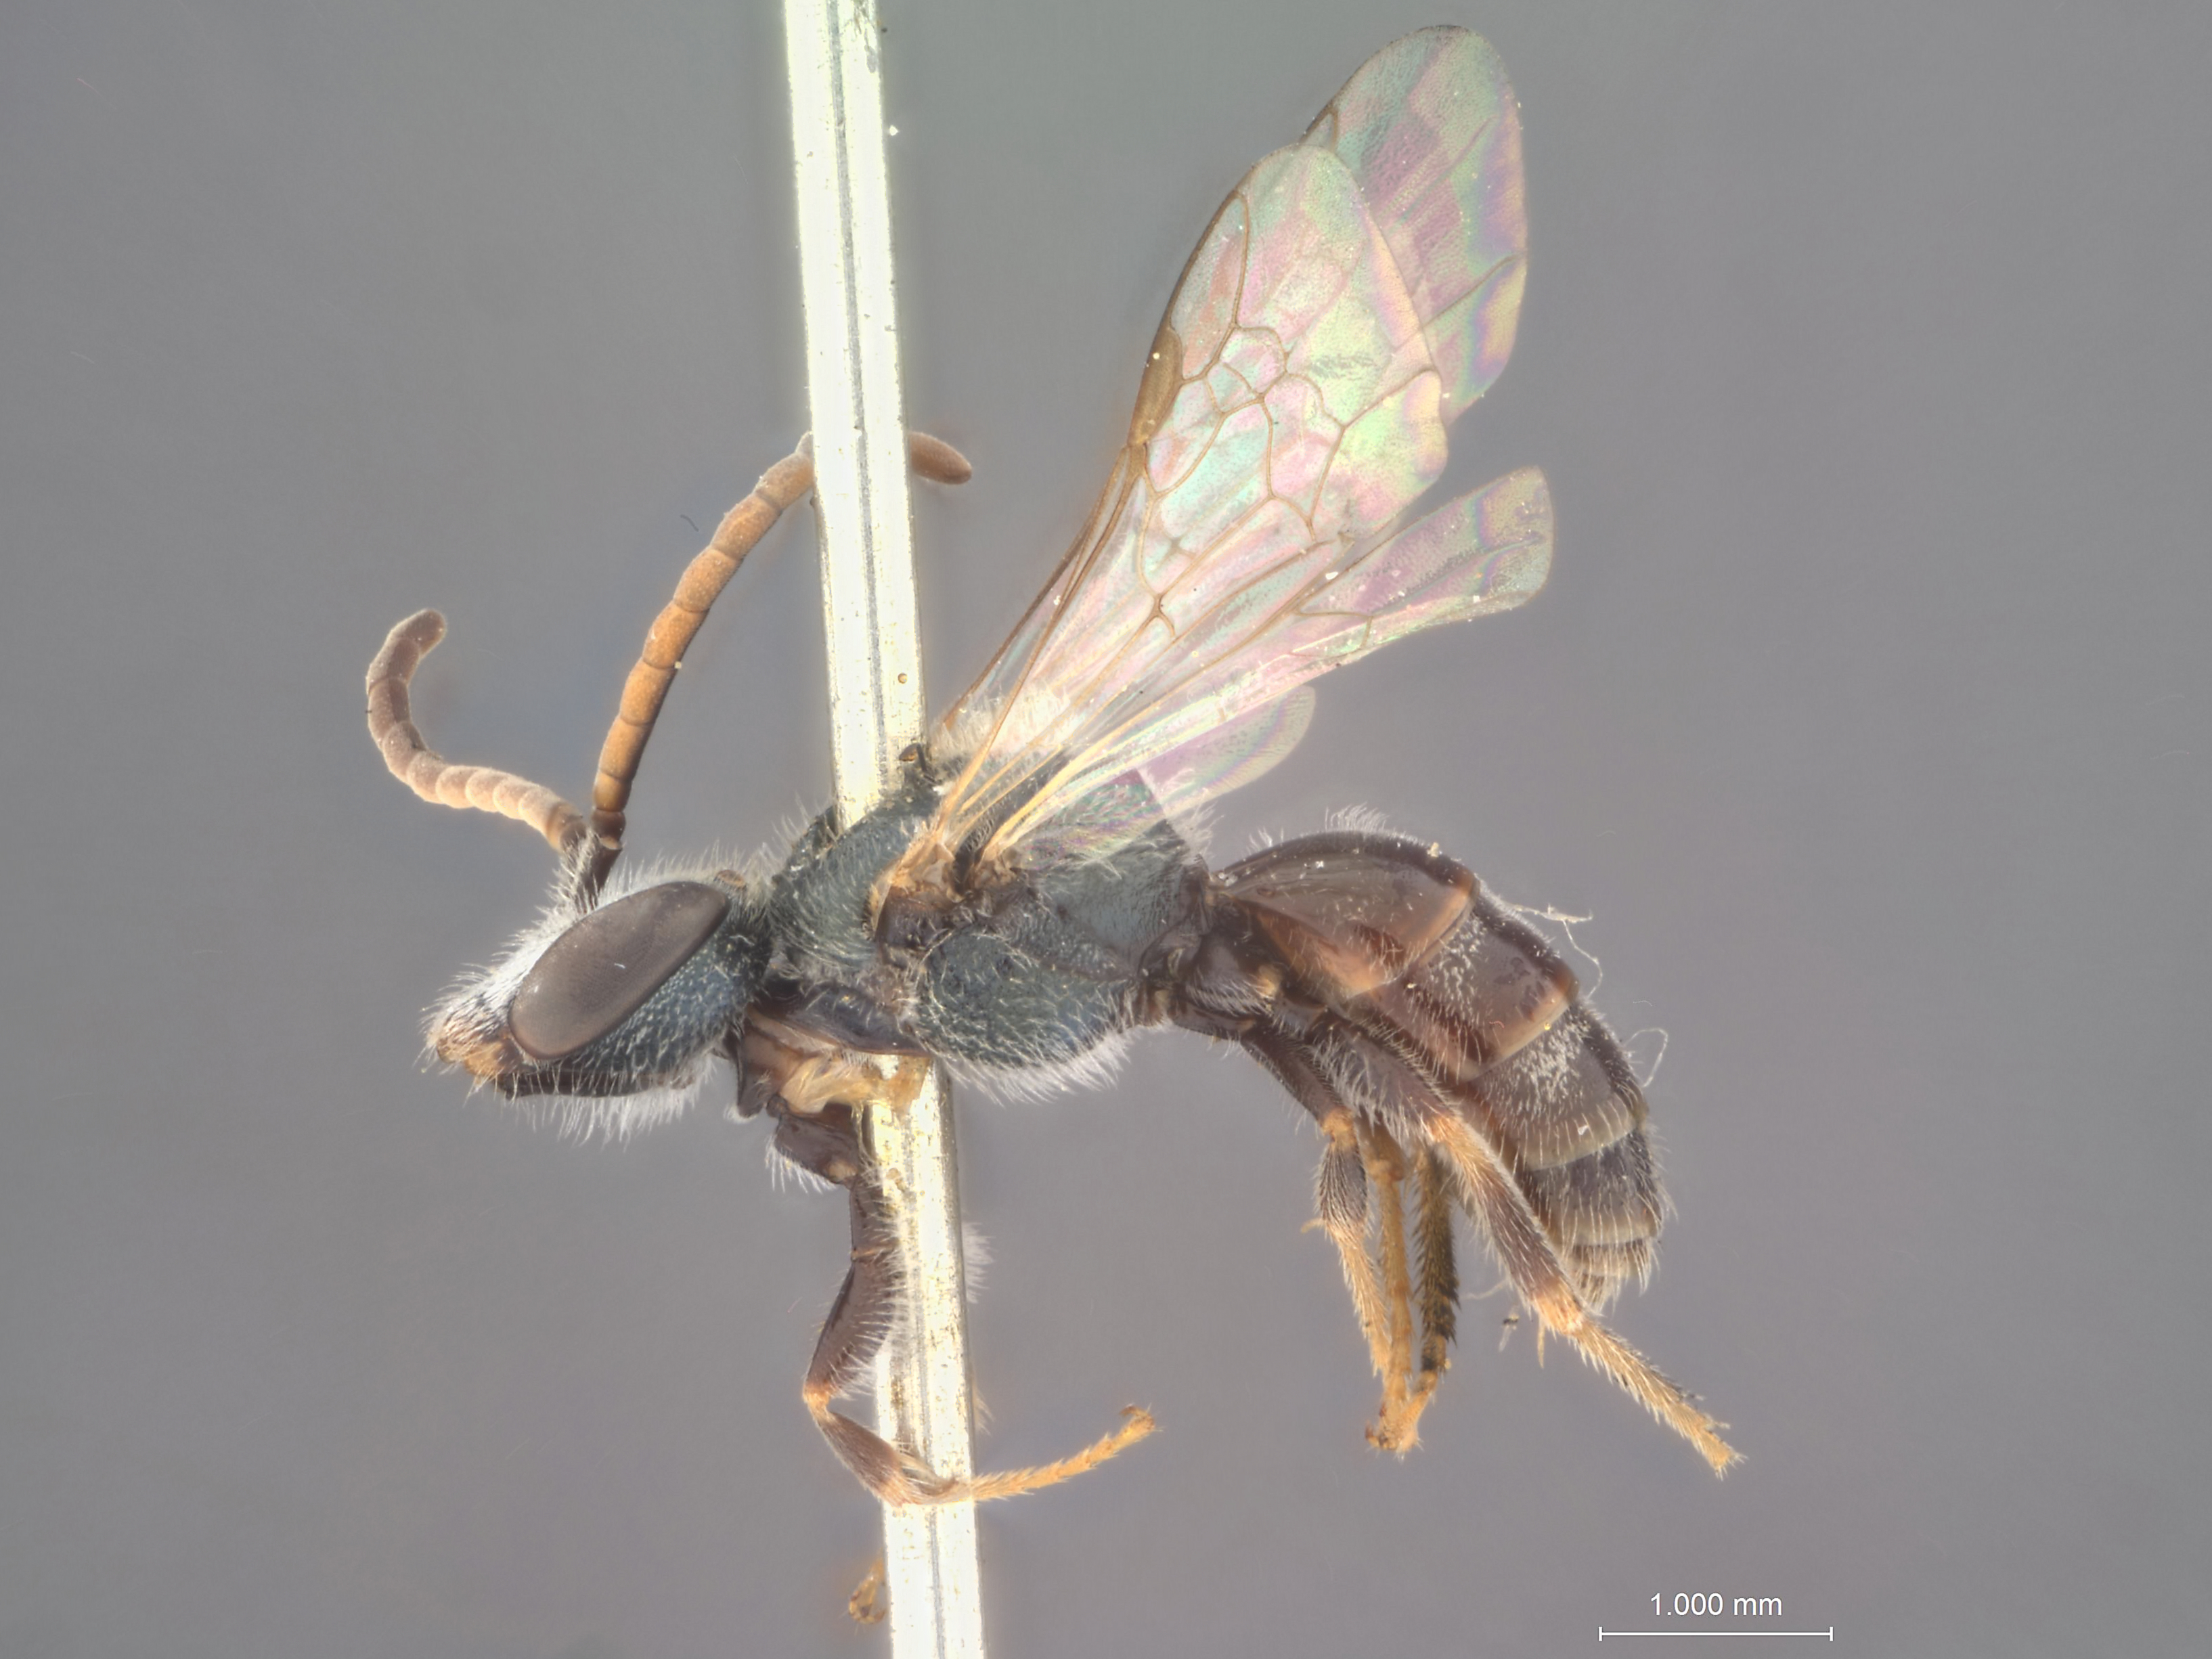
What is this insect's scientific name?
Halictus accentus
